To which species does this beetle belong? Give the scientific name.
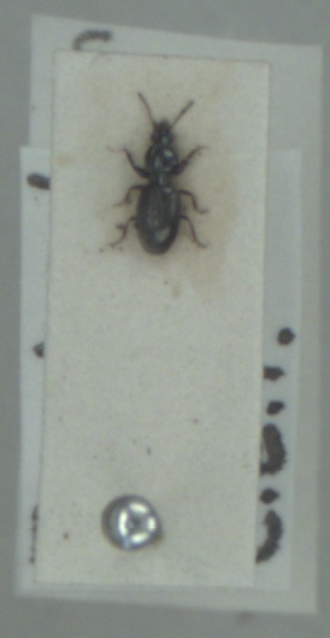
Dyschirius aeneus
